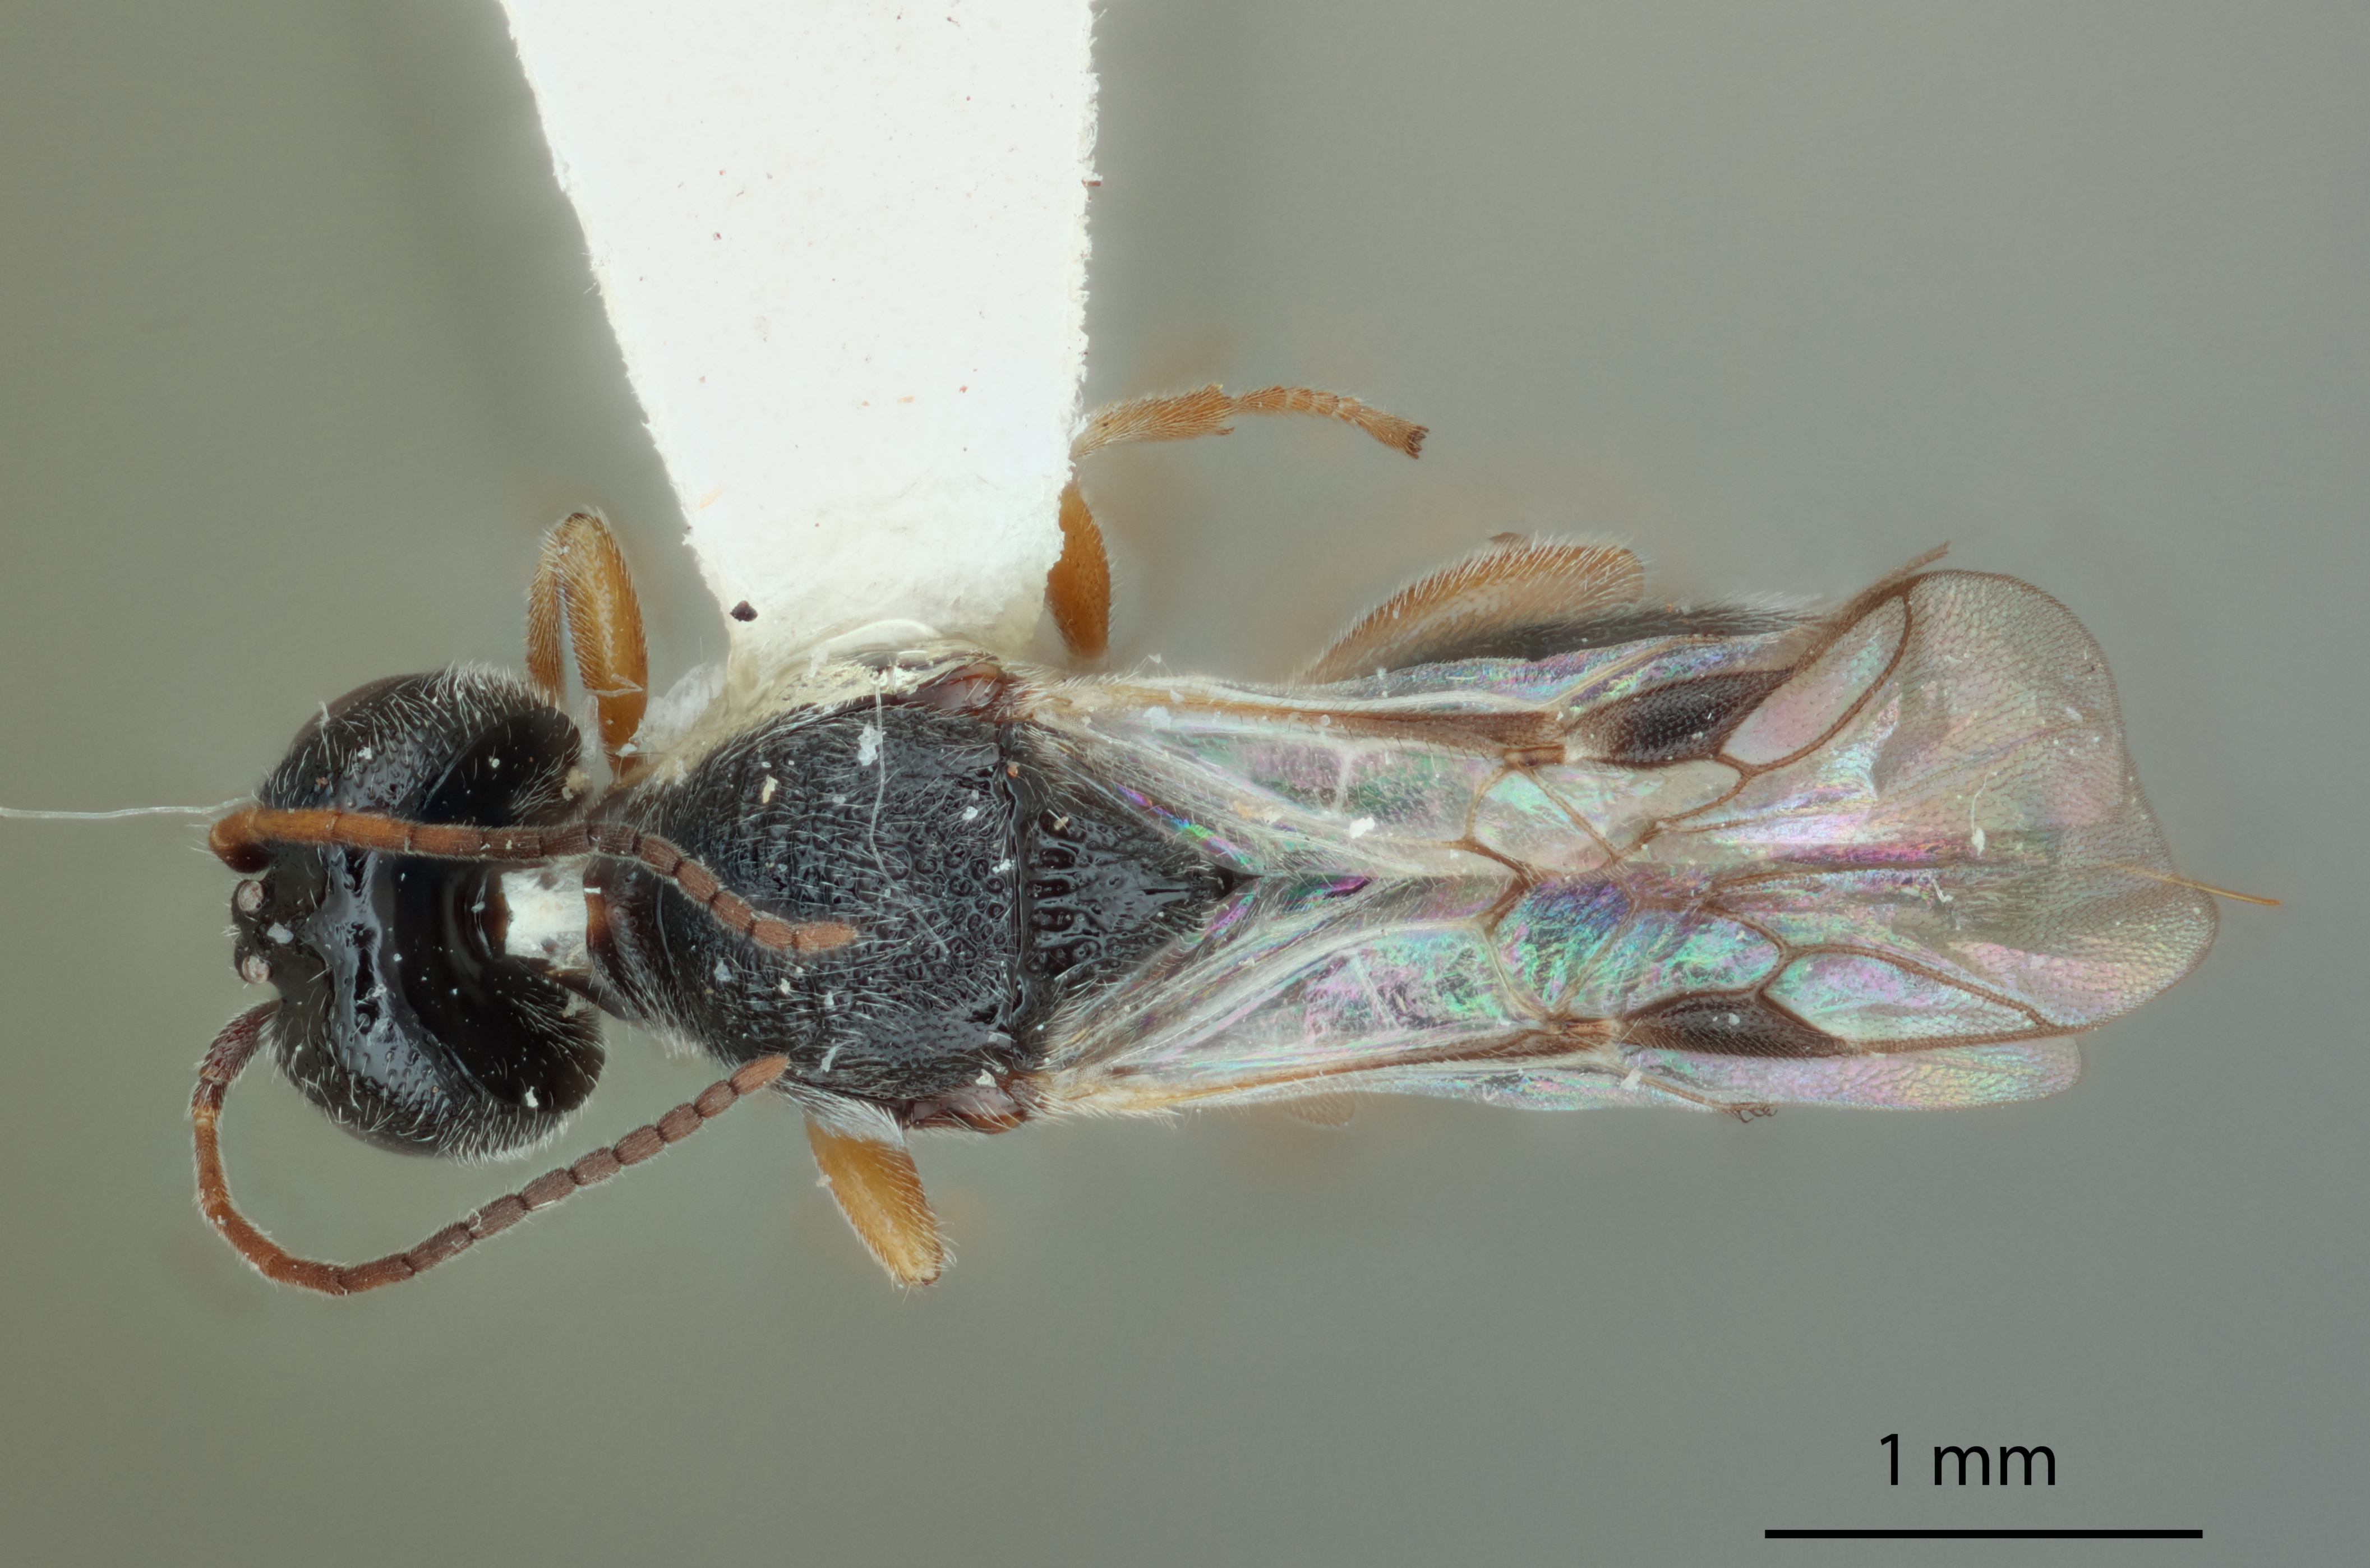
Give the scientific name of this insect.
Urosigalphus ignotus
